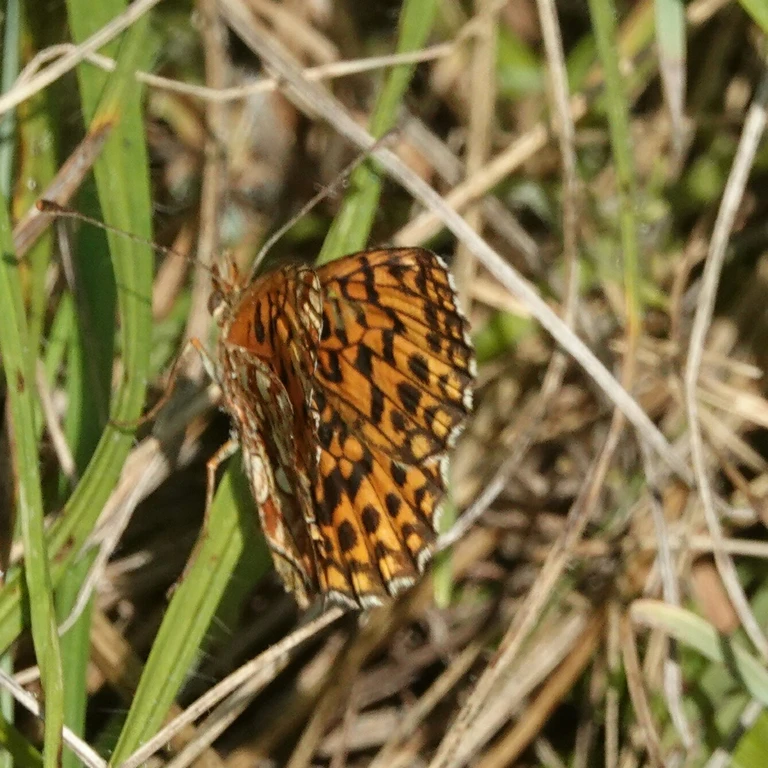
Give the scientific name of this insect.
Boloria dia
